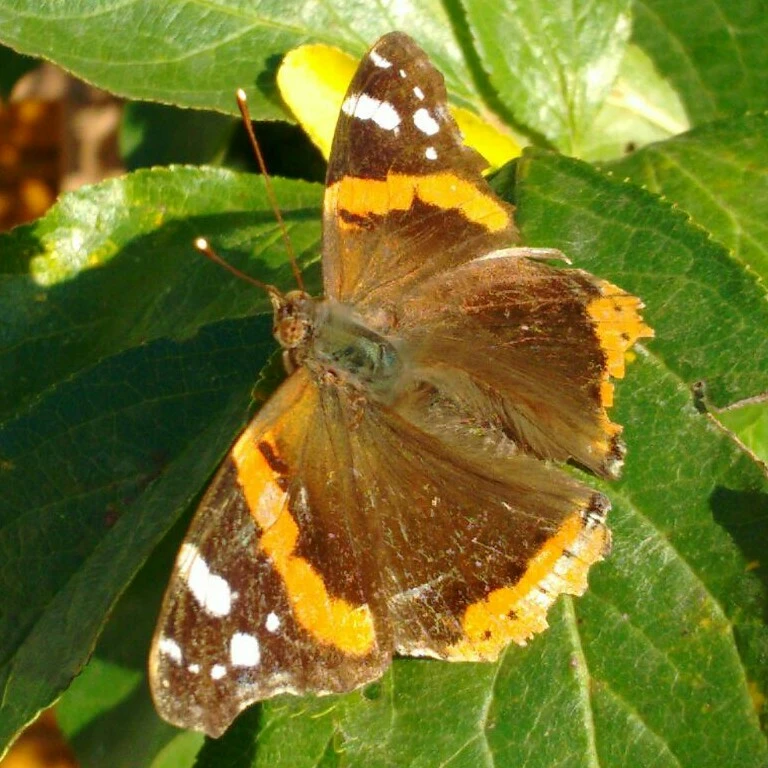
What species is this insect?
Vanessa atalanta
